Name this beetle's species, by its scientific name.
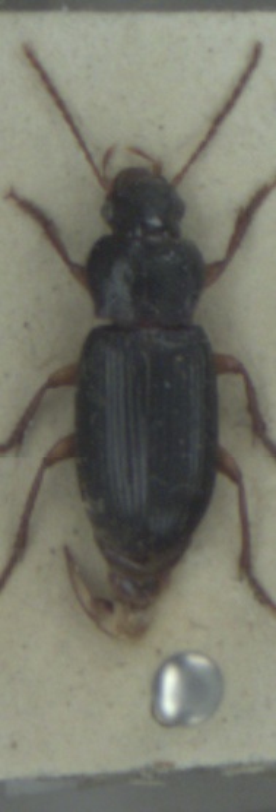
Ophonus rufibarbis
